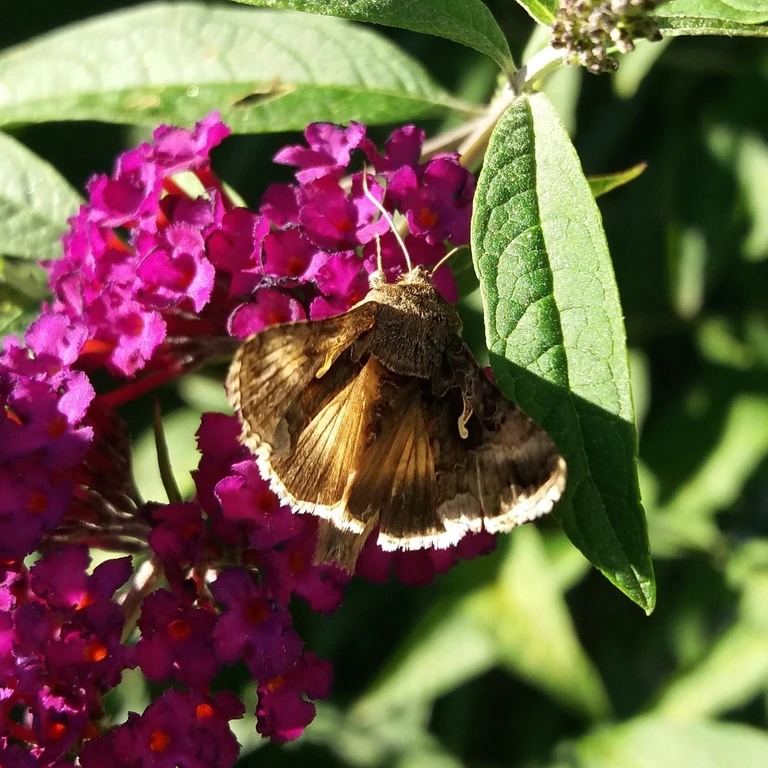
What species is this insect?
Autographa gamma
